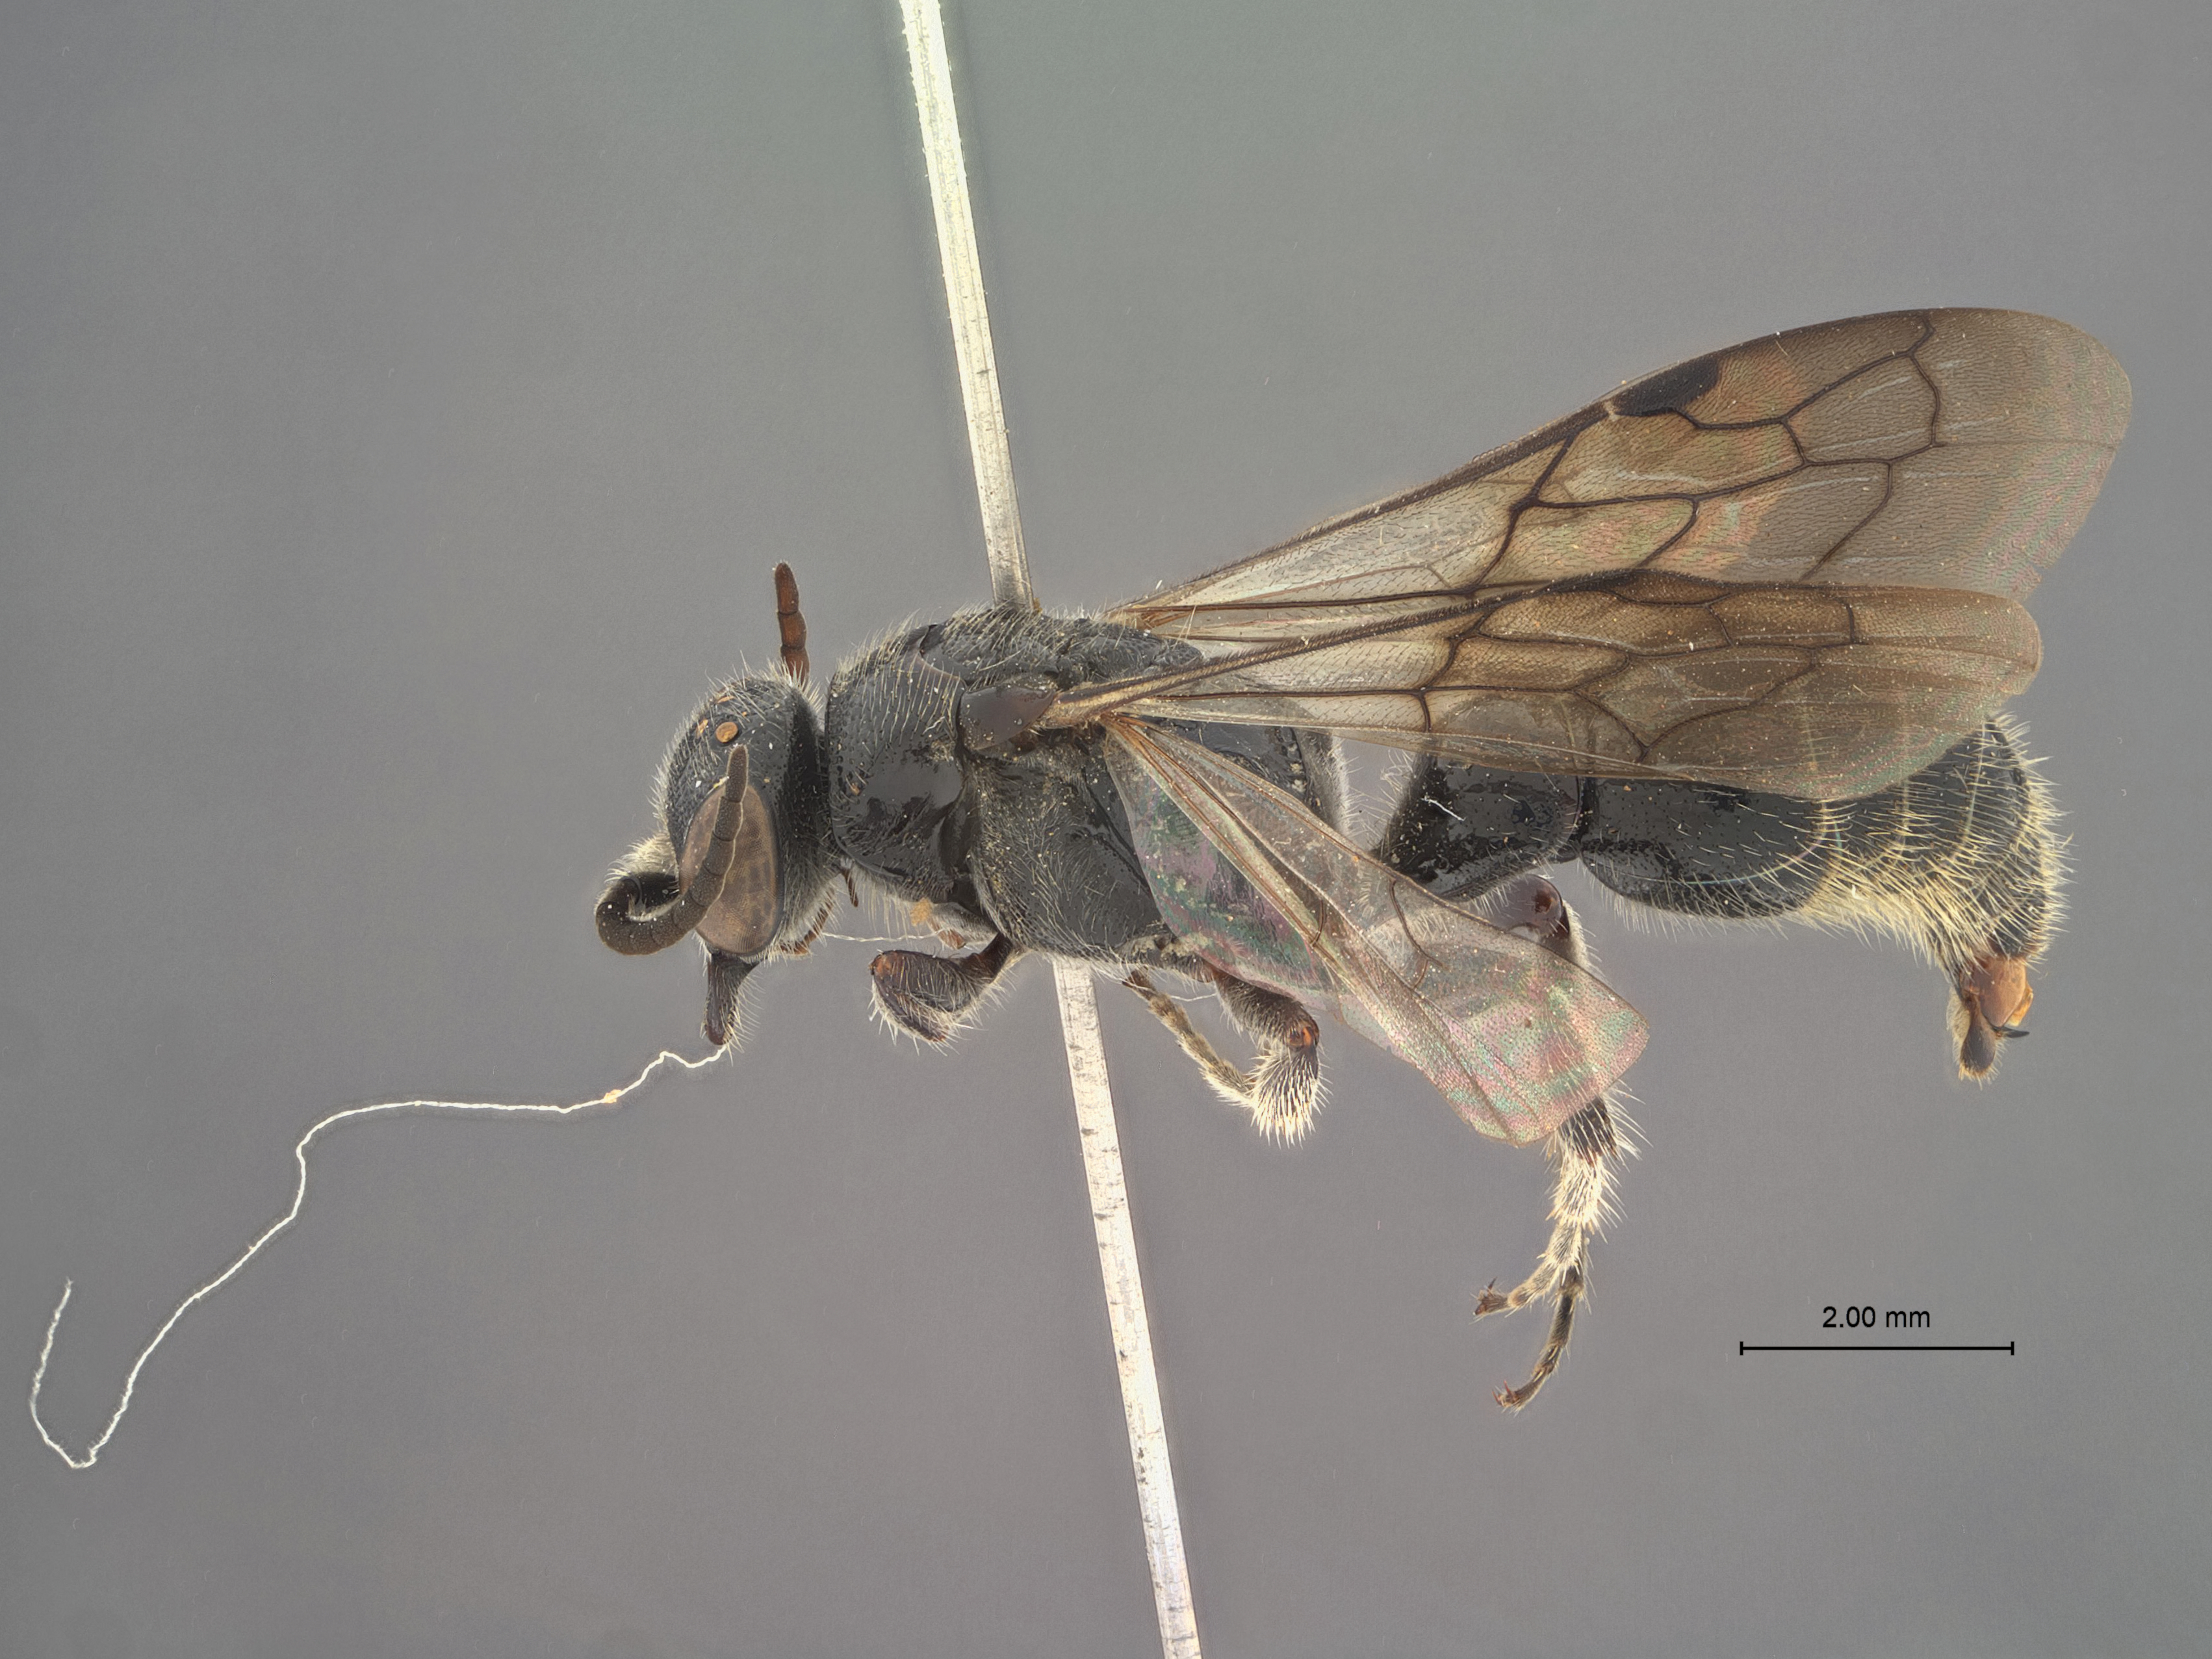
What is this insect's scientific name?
Tiphia fortidentata
